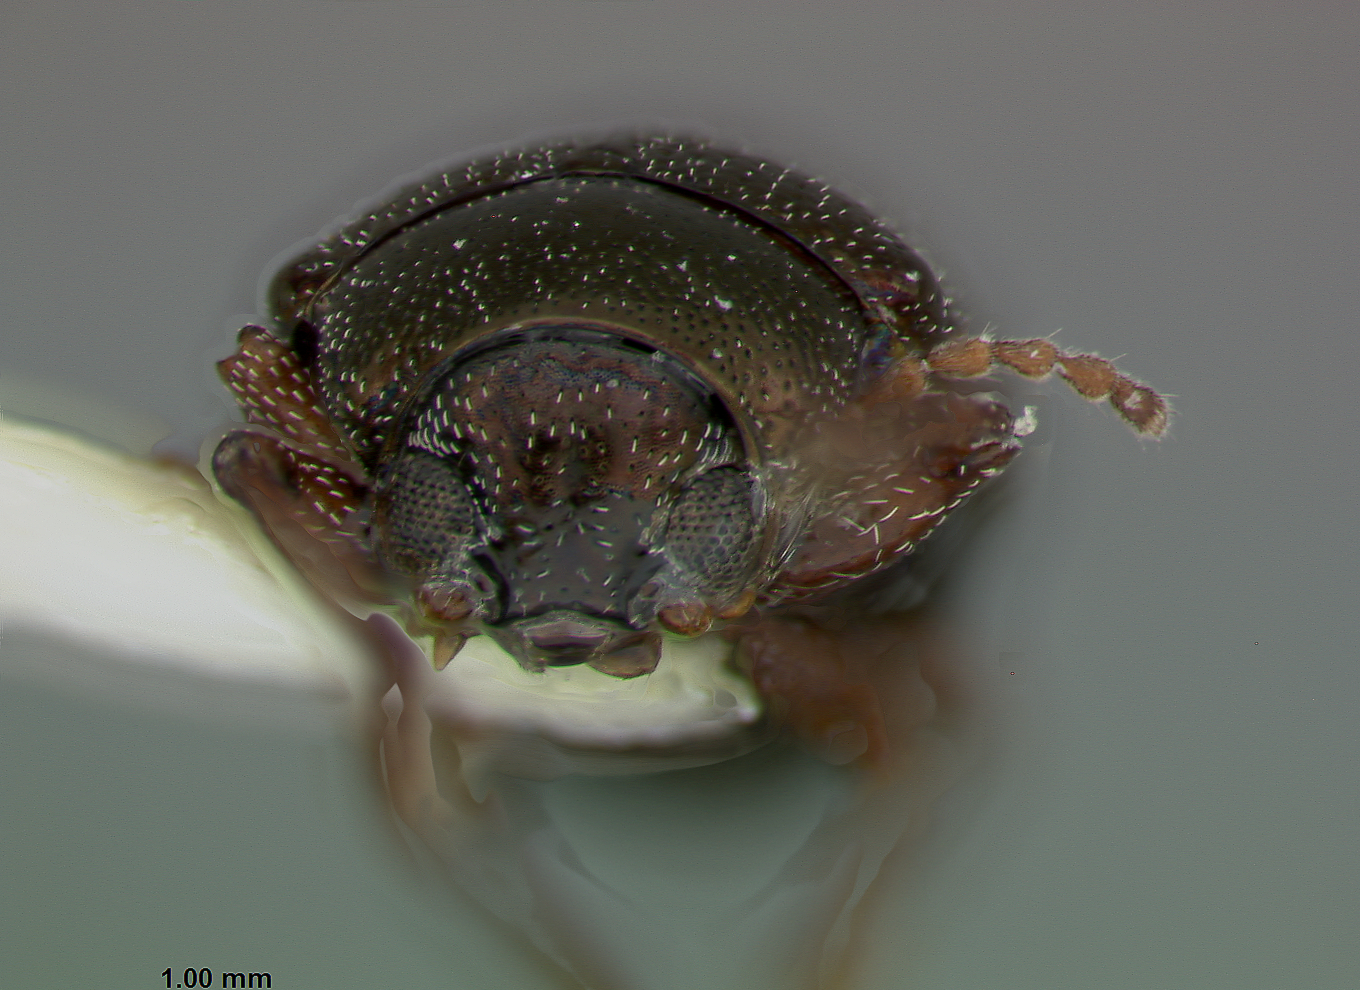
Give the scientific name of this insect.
Chalcosicya plana
